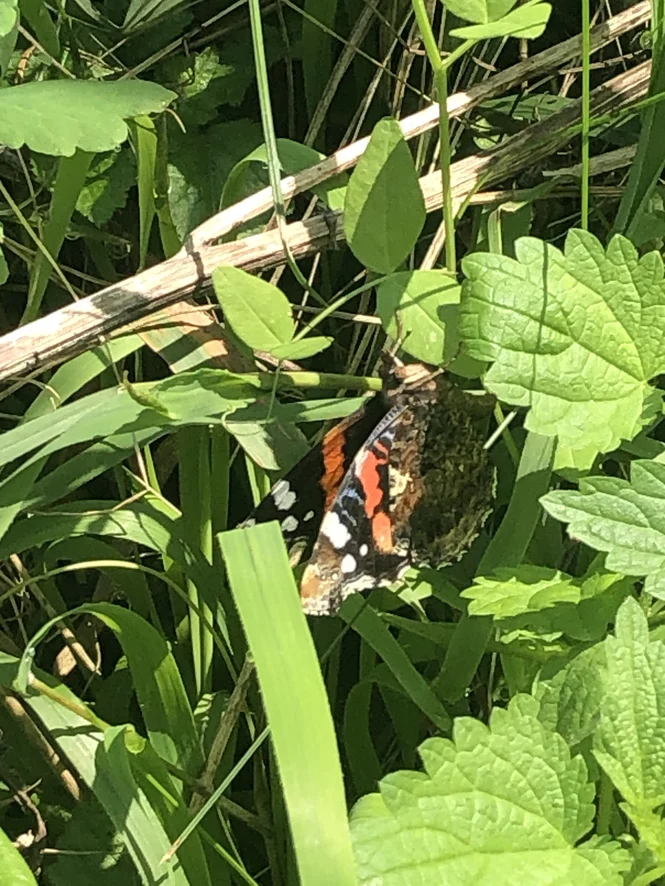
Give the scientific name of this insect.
Vanessa atalanta
